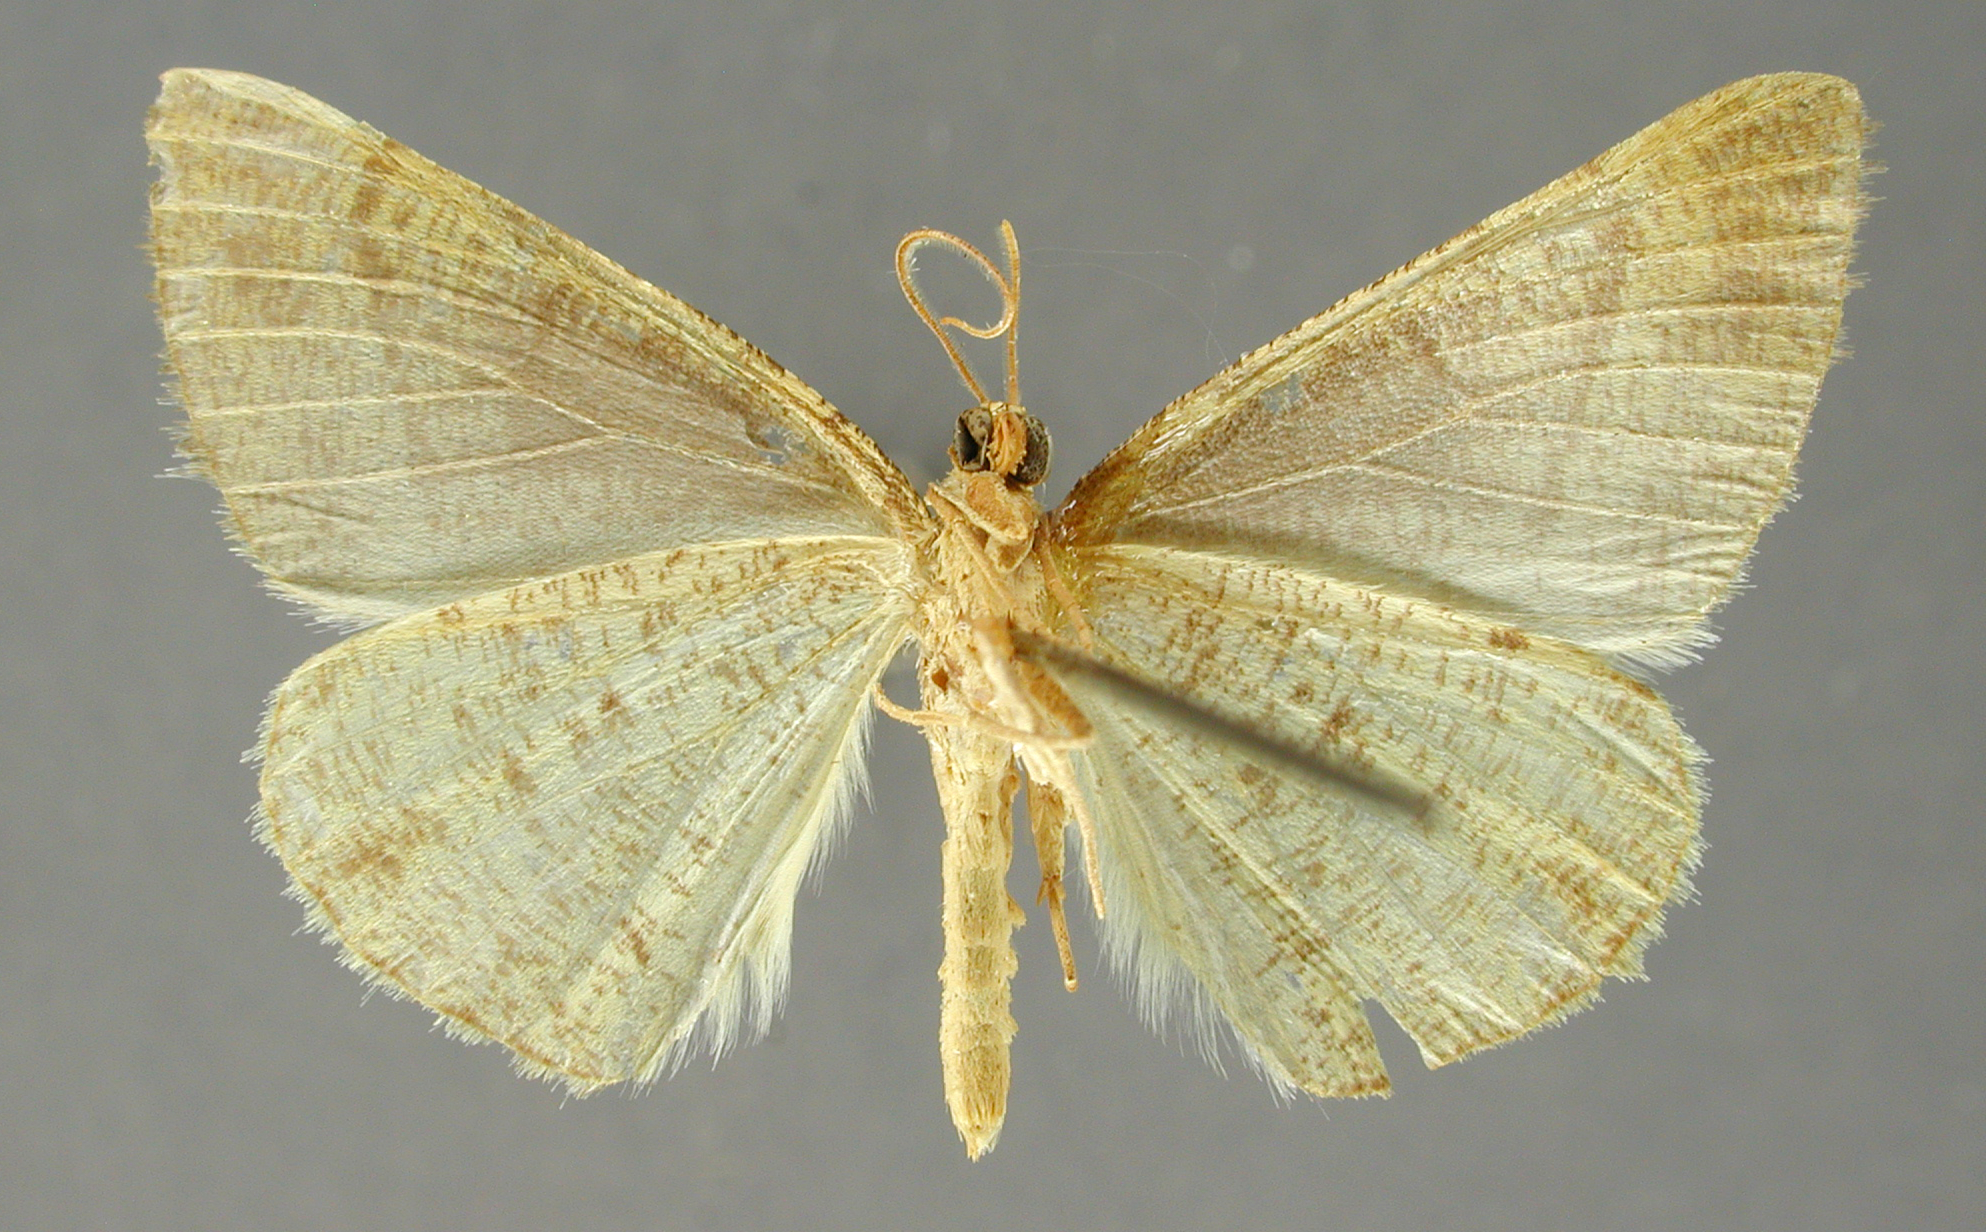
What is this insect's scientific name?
Diastictis lamitaria
